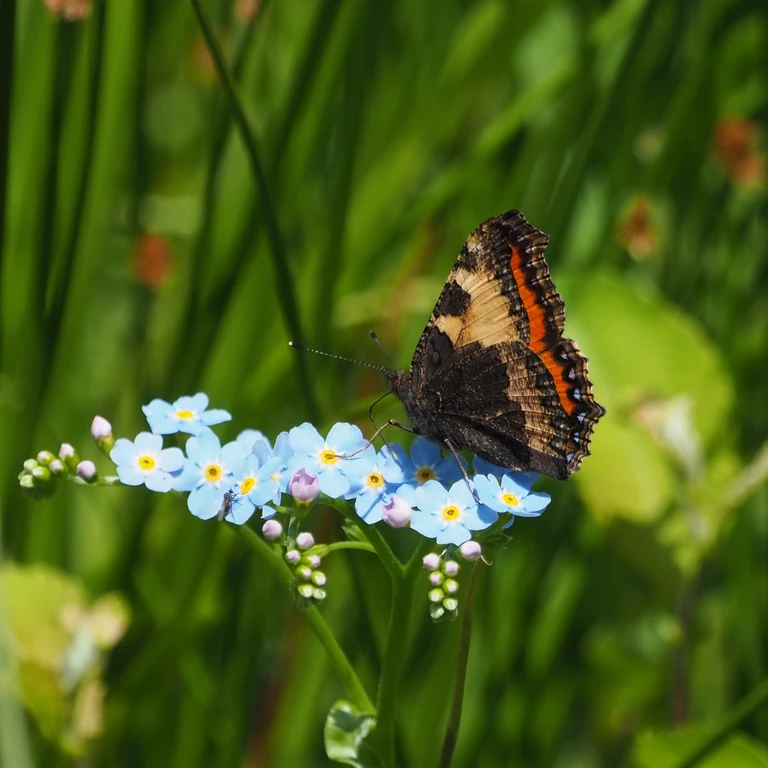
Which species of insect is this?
Aglais urticae
